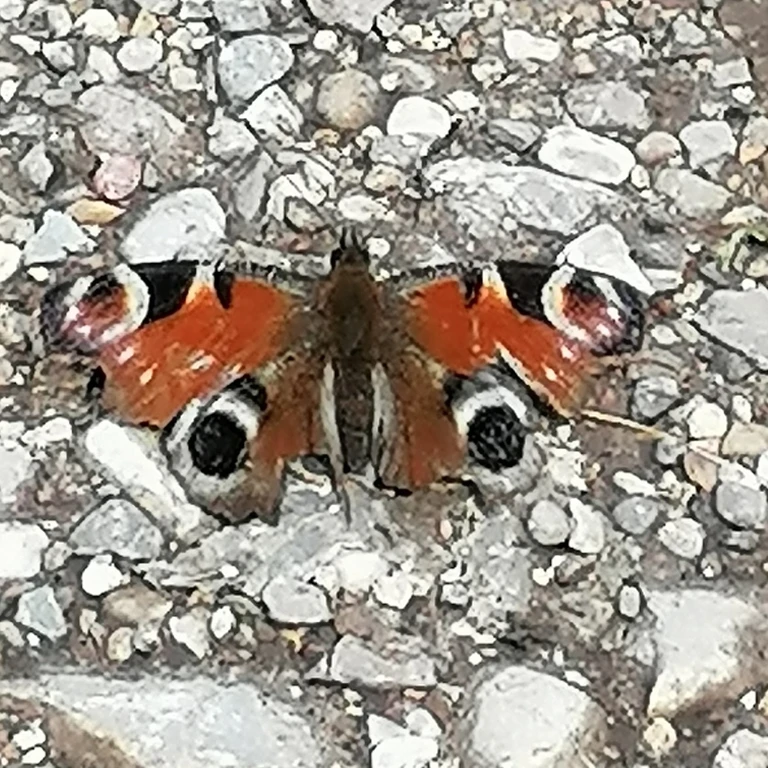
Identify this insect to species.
Aglais io
